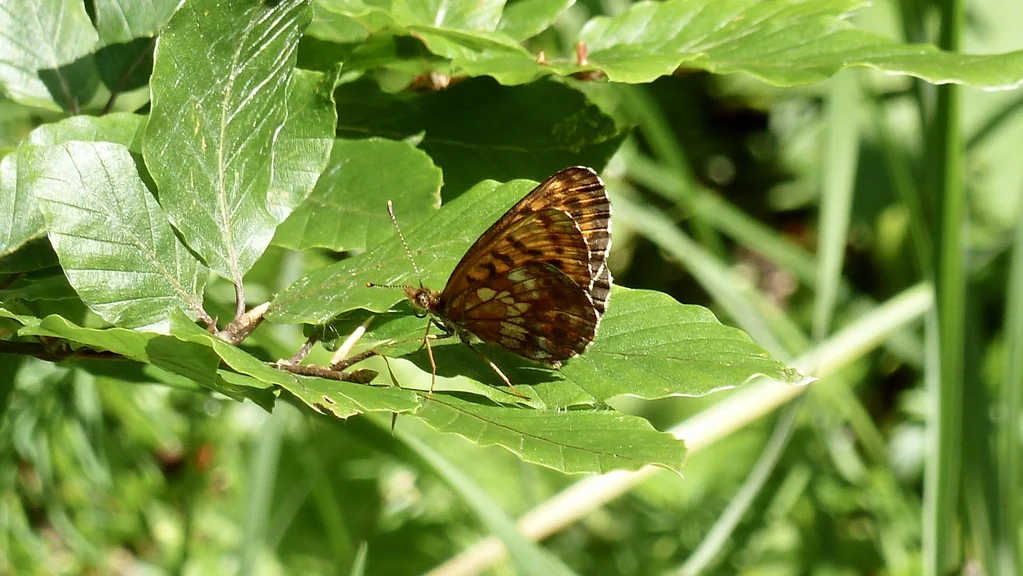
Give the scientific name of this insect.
Boloria thore
